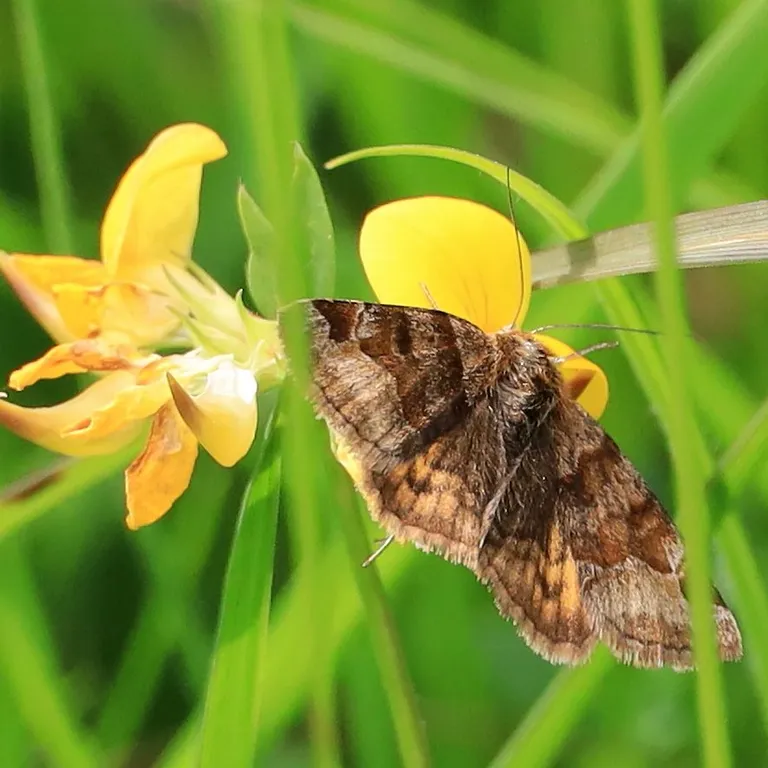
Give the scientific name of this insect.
Euclidia glyphica
